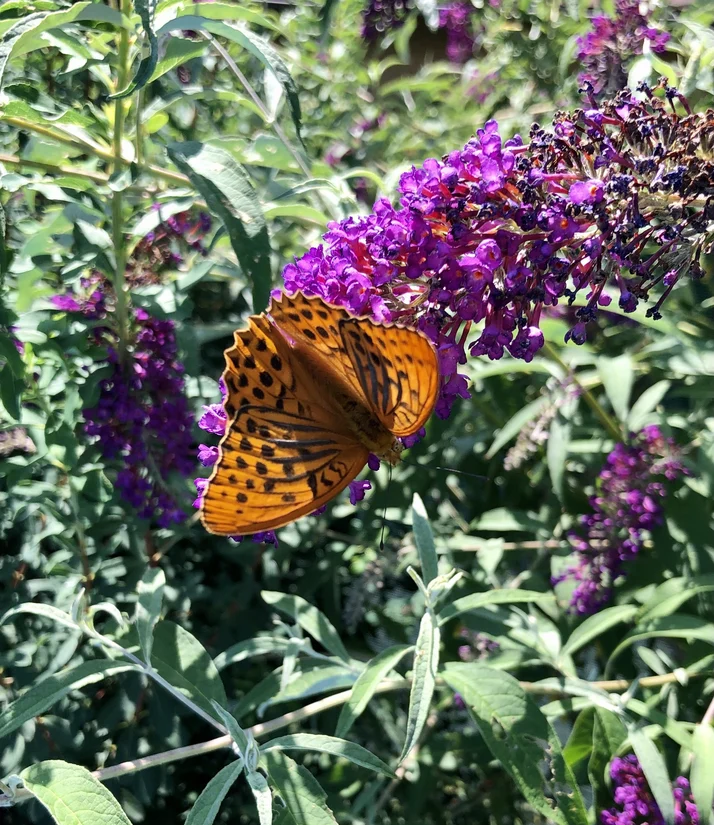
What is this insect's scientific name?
Argynnis paphia
